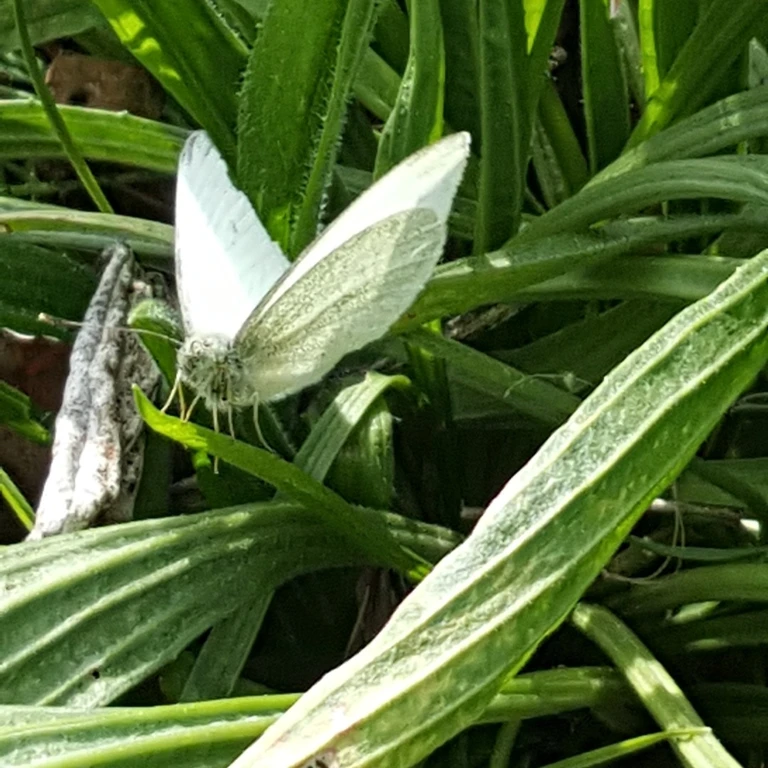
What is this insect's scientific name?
Pieris rapae
